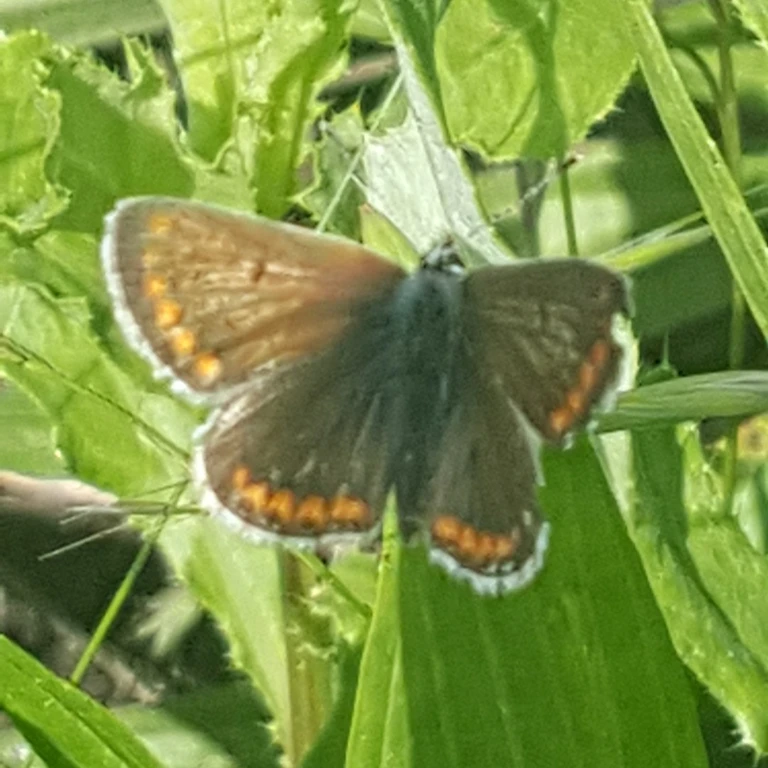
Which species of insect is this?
Aricia agestis/artaxerxes
